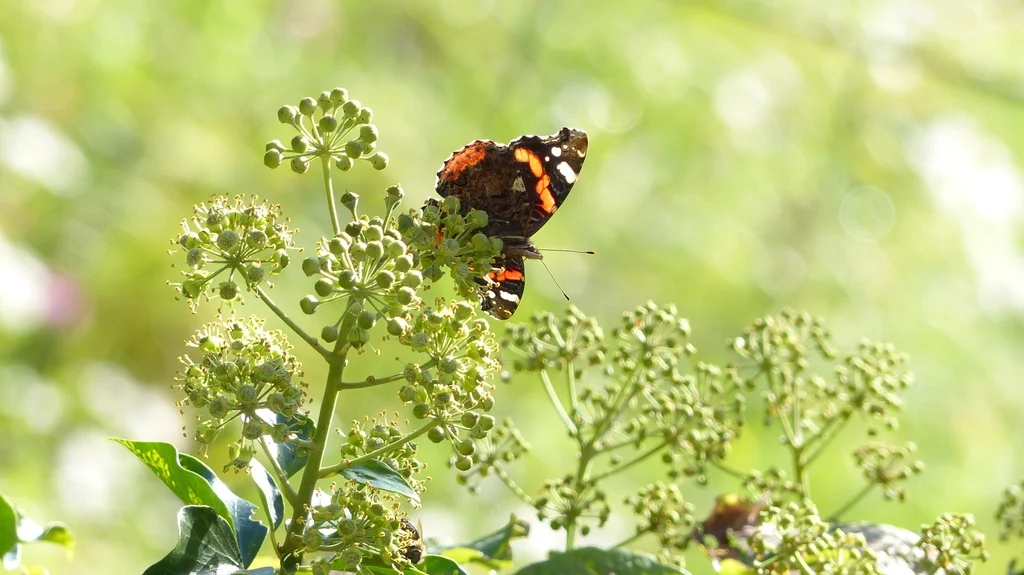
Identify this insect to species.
Vanessa atalanta
